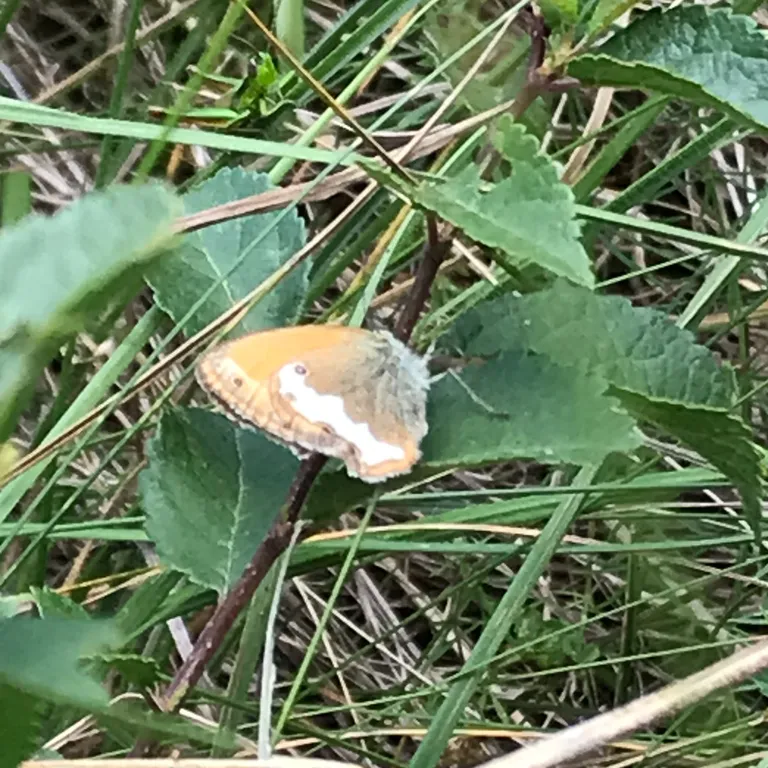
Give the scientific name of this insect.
Coenonympha arcania
